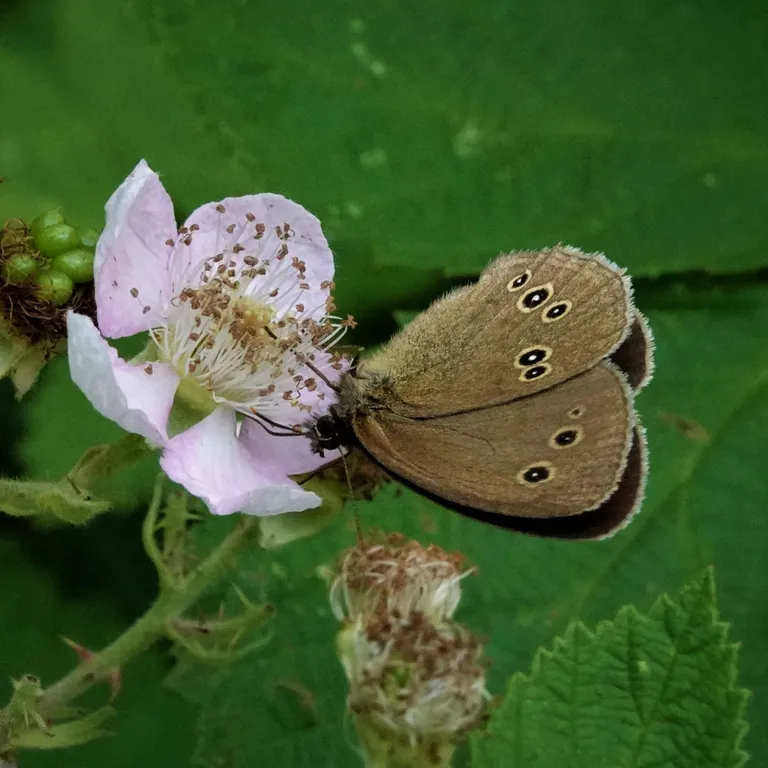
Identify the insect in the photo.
Aphantopus hyperantus
